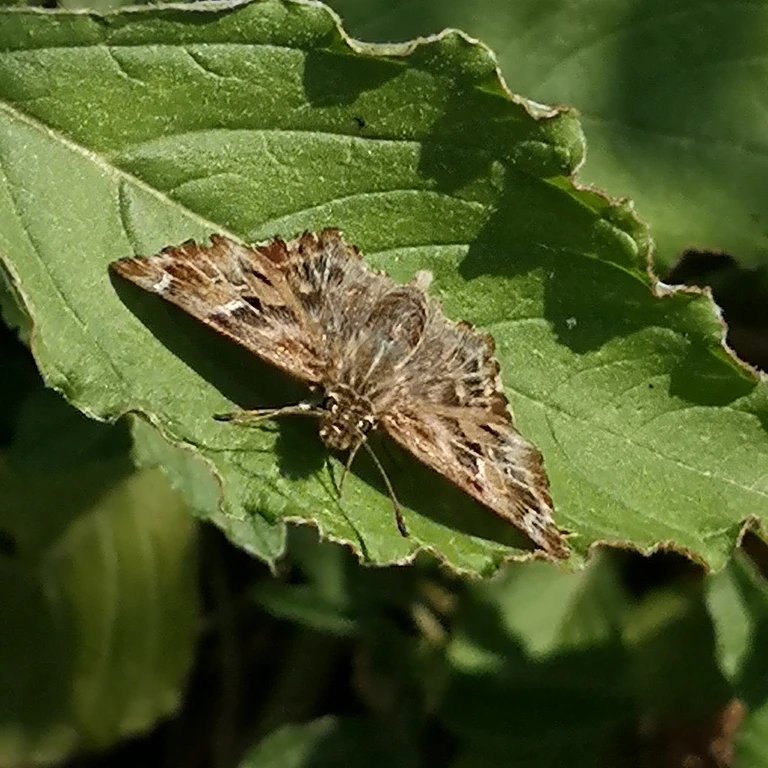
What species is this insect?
Carcharodus alceae
